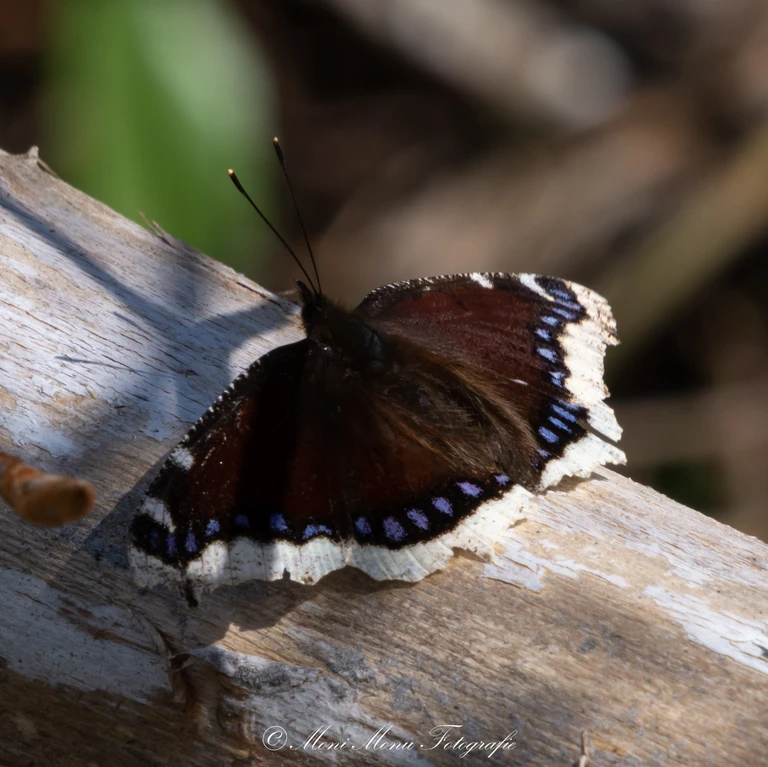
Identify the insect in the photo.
Nymphalis antiopa
